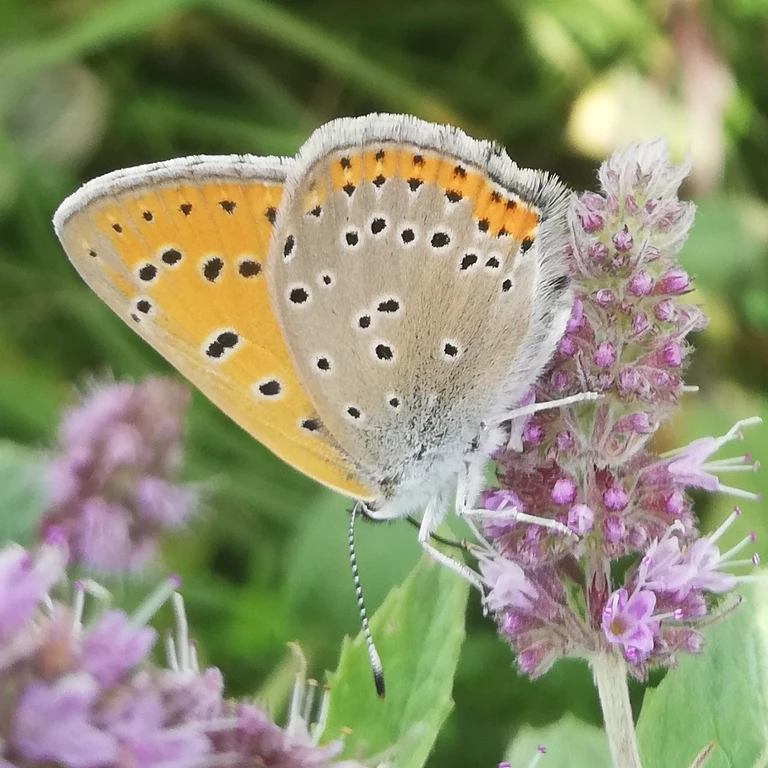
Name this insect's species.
Lycaena hippothoe (also Palaeochrysophanus hippothoe)
